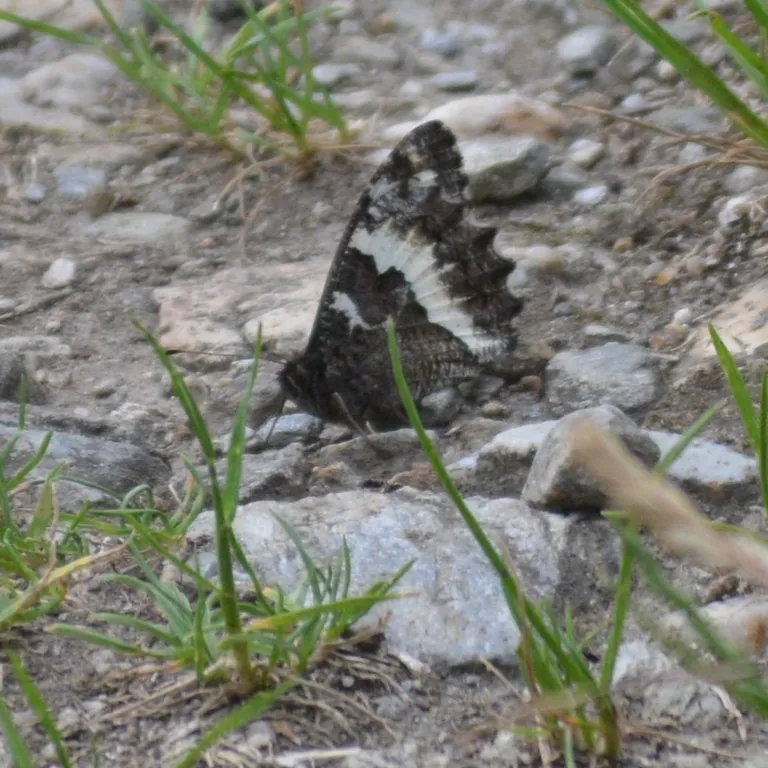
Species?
Brintesia circe
